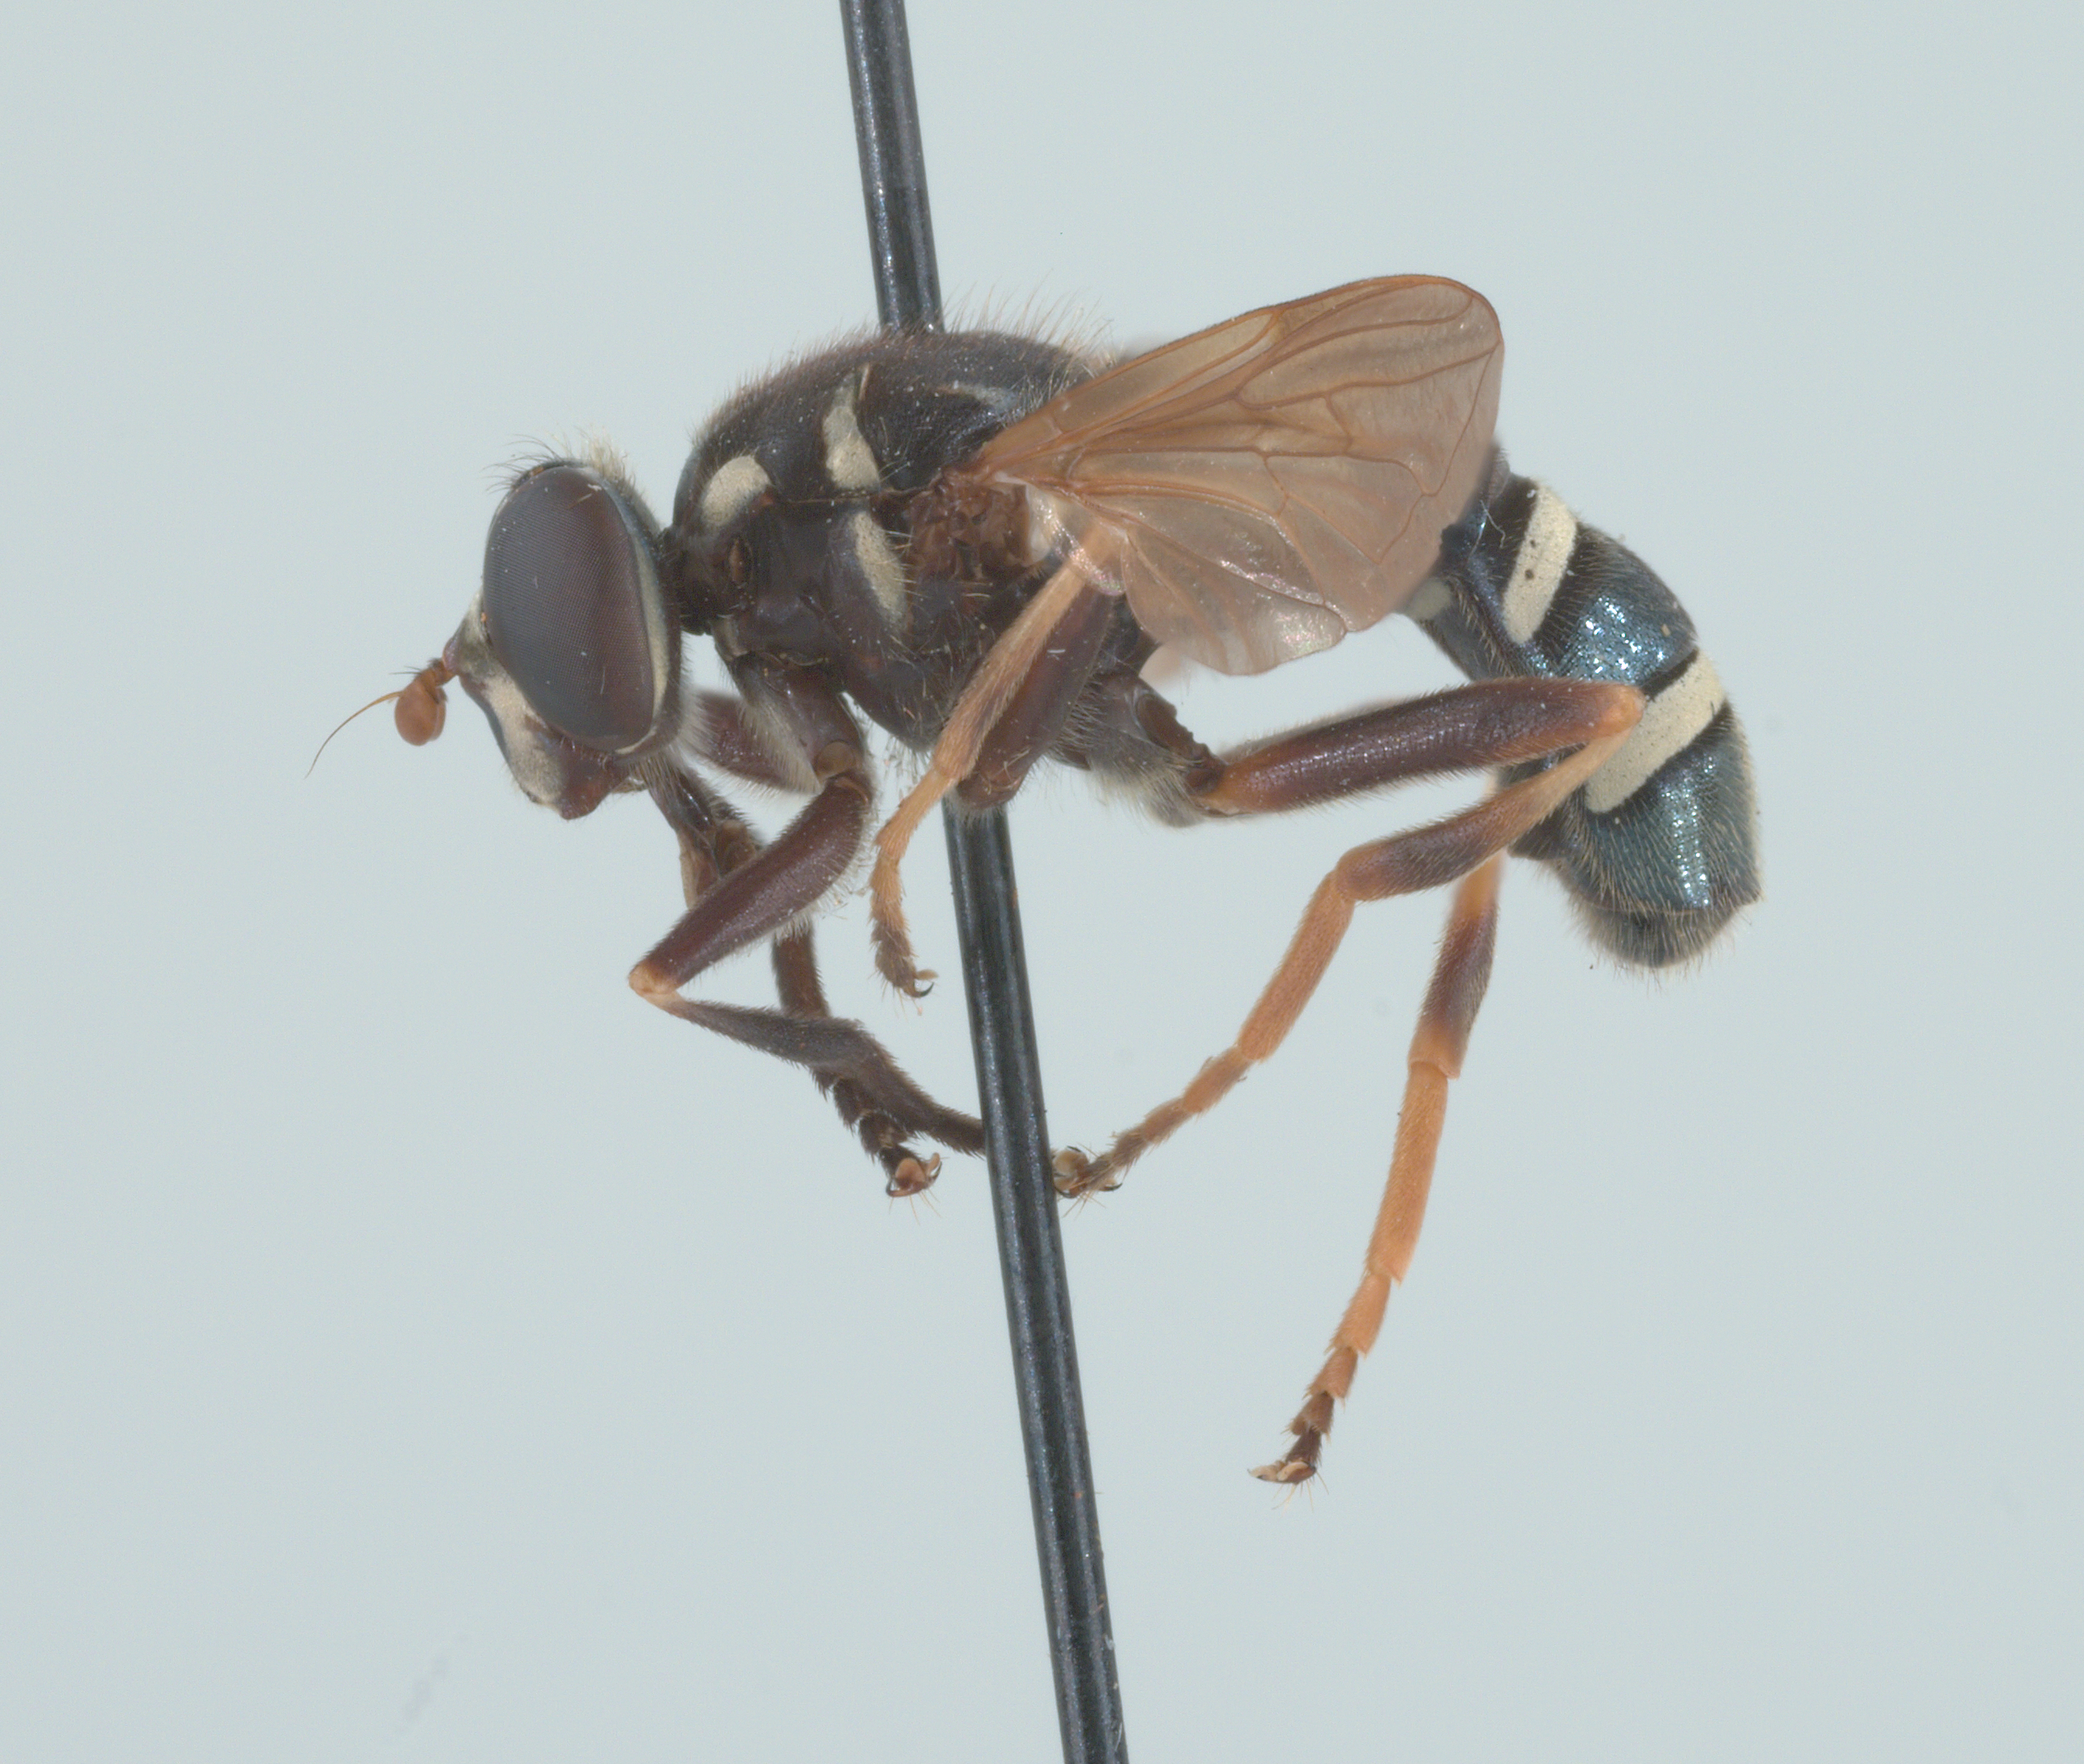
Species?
Temnostoma obscurum
